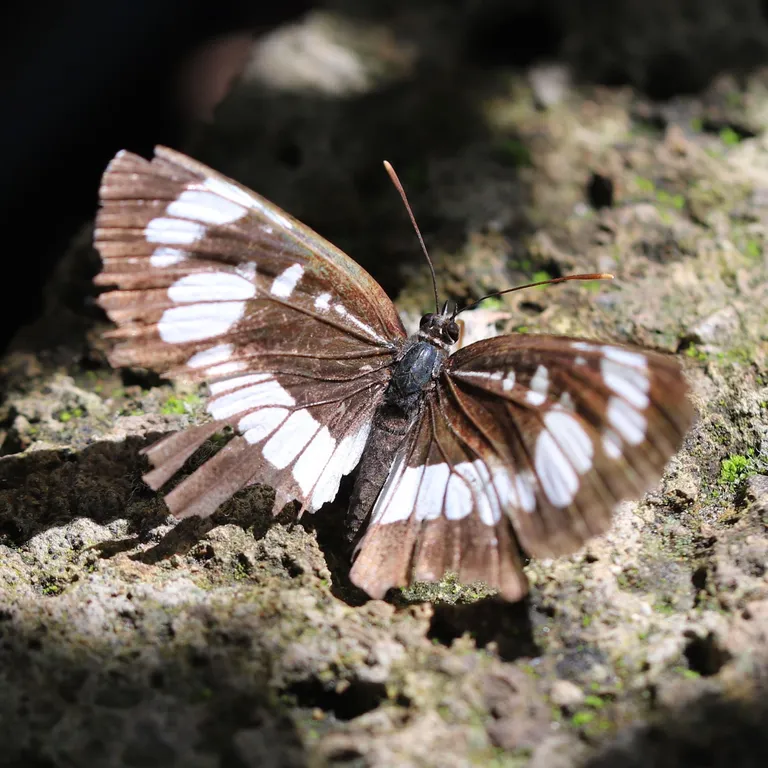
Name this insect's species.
Neptis rivularis
